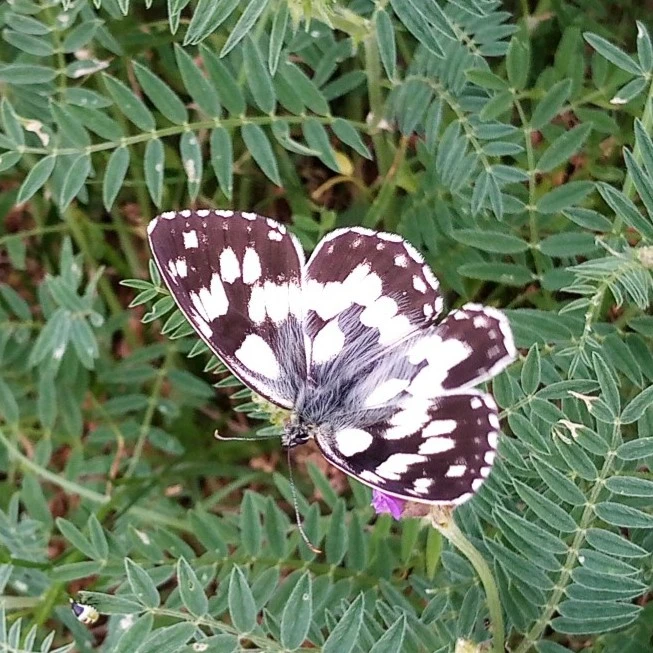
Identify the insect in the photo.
Melanargia galathea
